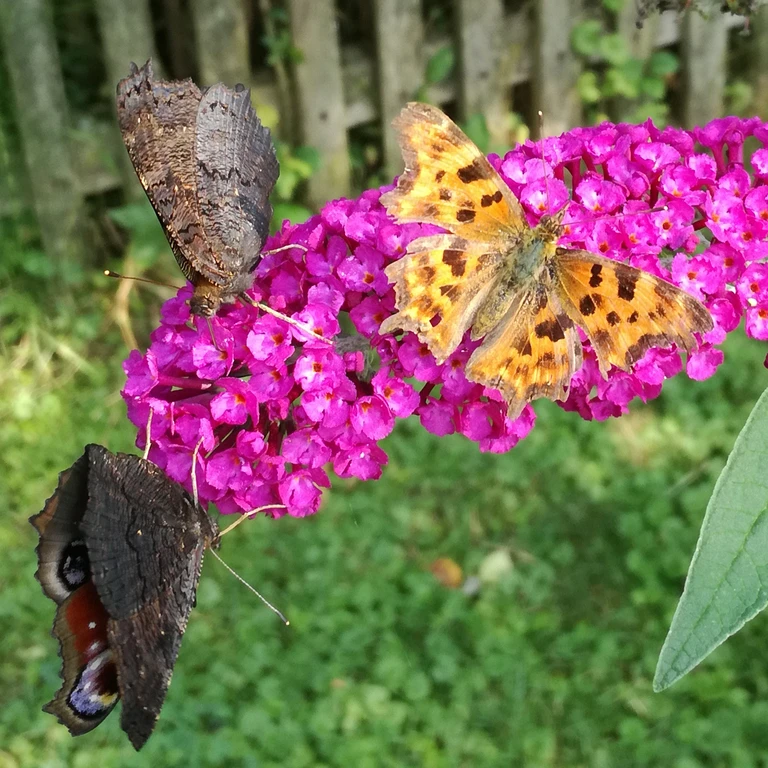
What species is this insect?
Polygonia c-album
